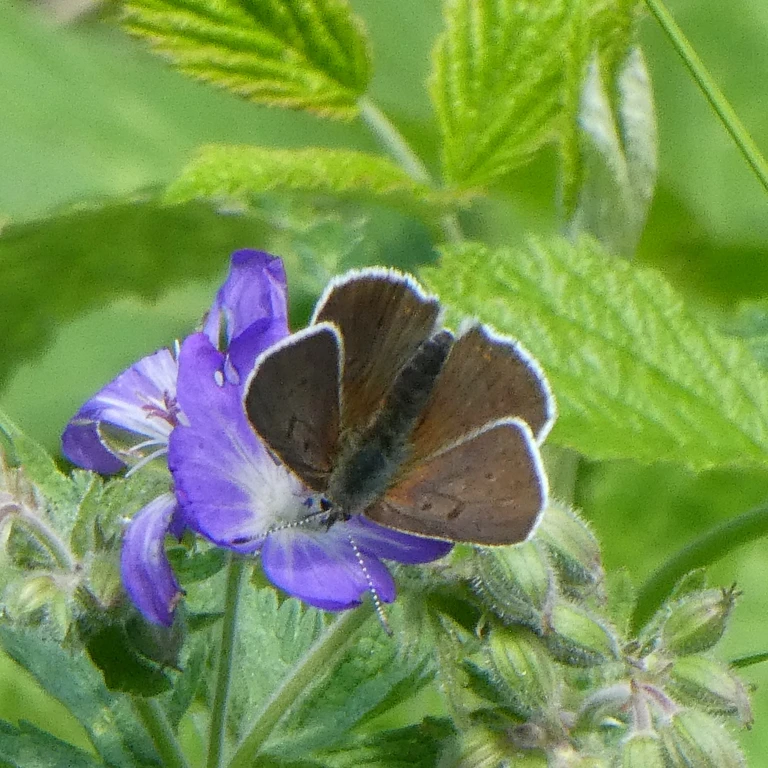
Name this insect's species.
Eumedonia eumedon
